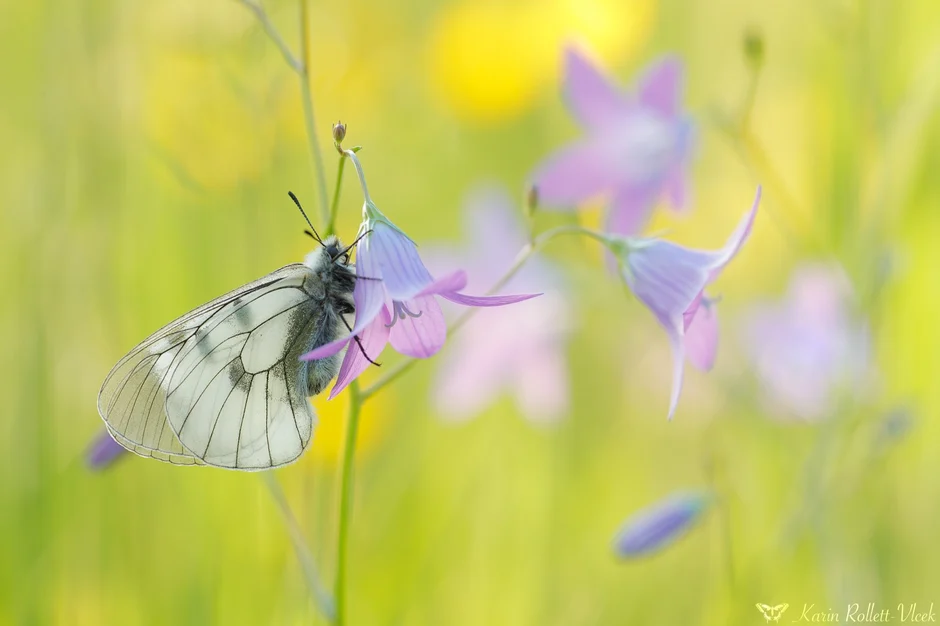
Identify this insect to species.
Parnassius mnemosyne
